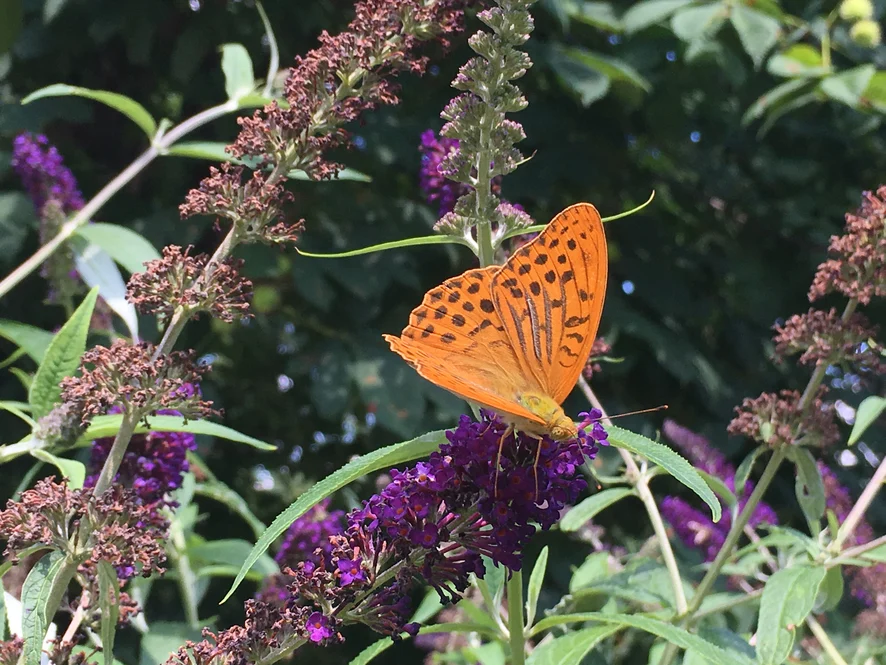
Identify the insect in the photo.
Argynnis paphia
